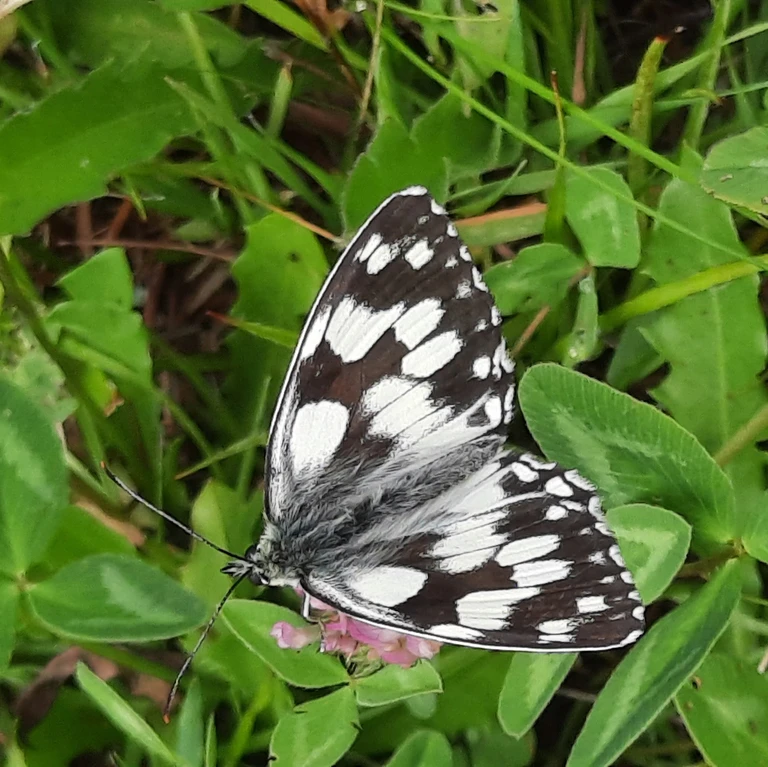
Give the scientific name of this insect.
Melanargia galathea
